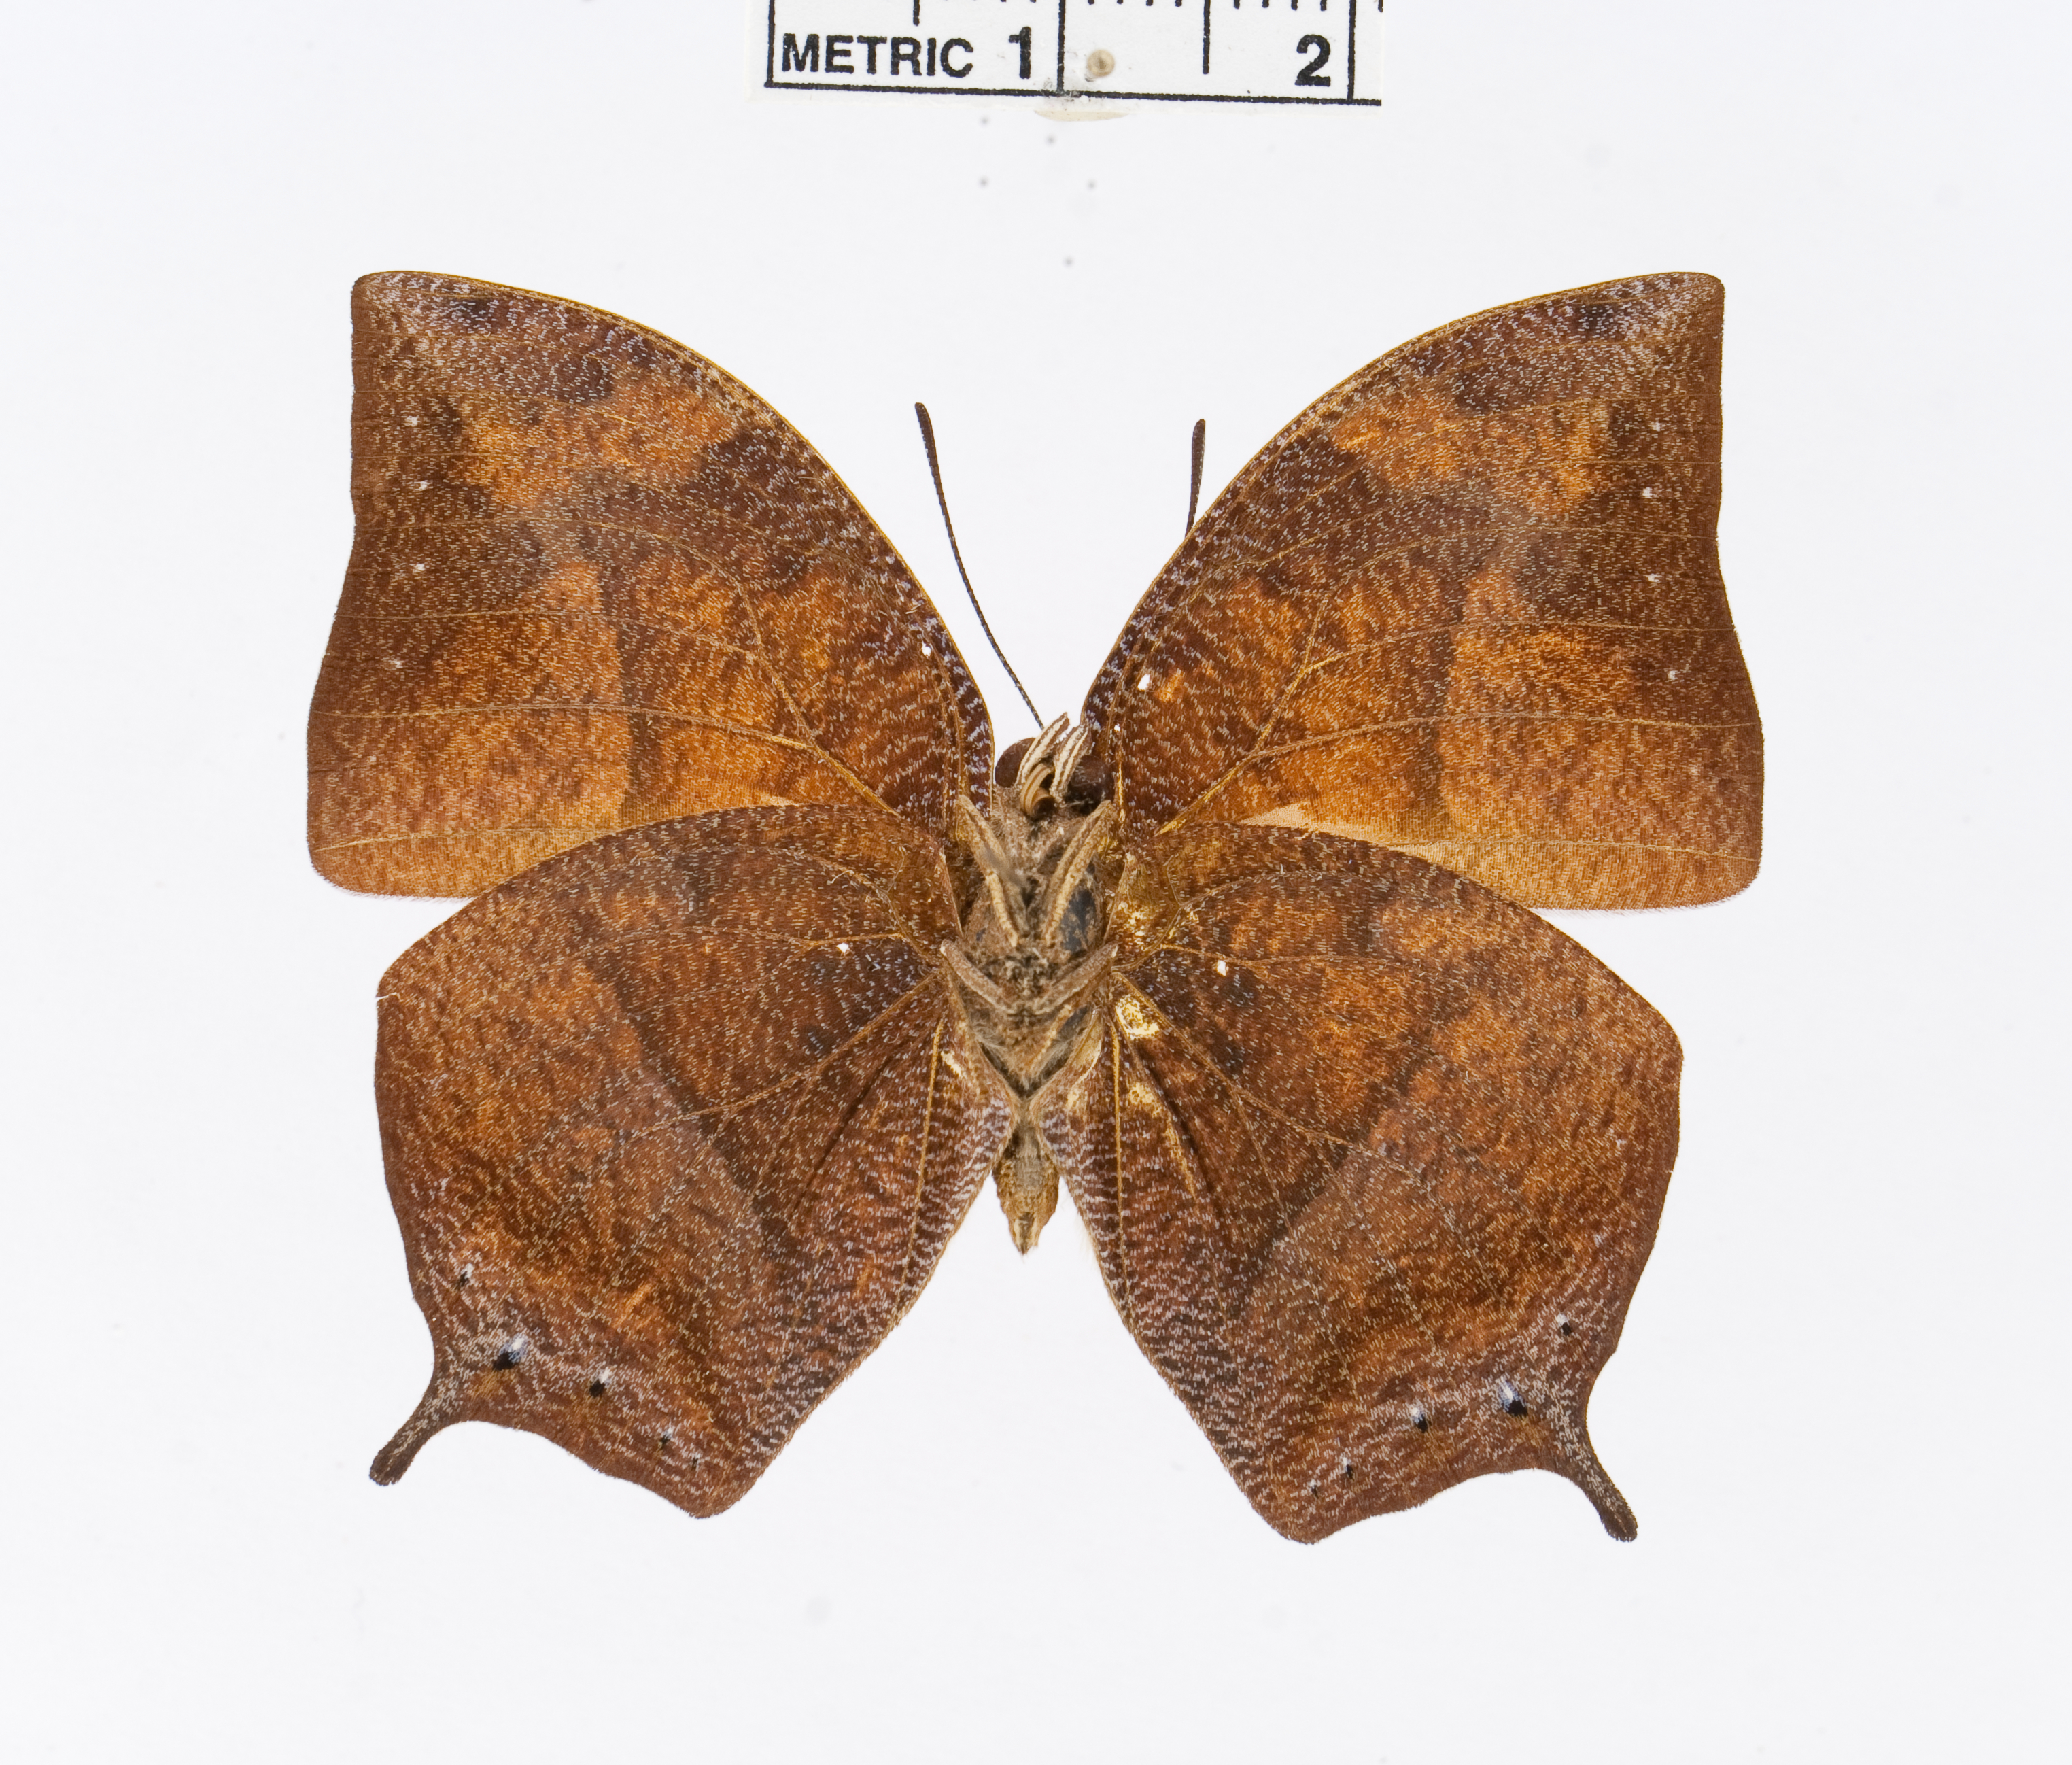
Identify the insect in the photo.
Fountainea eurypyle
